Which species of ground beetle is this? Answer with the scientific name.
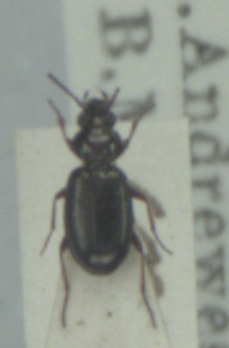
Bembidion lampros
